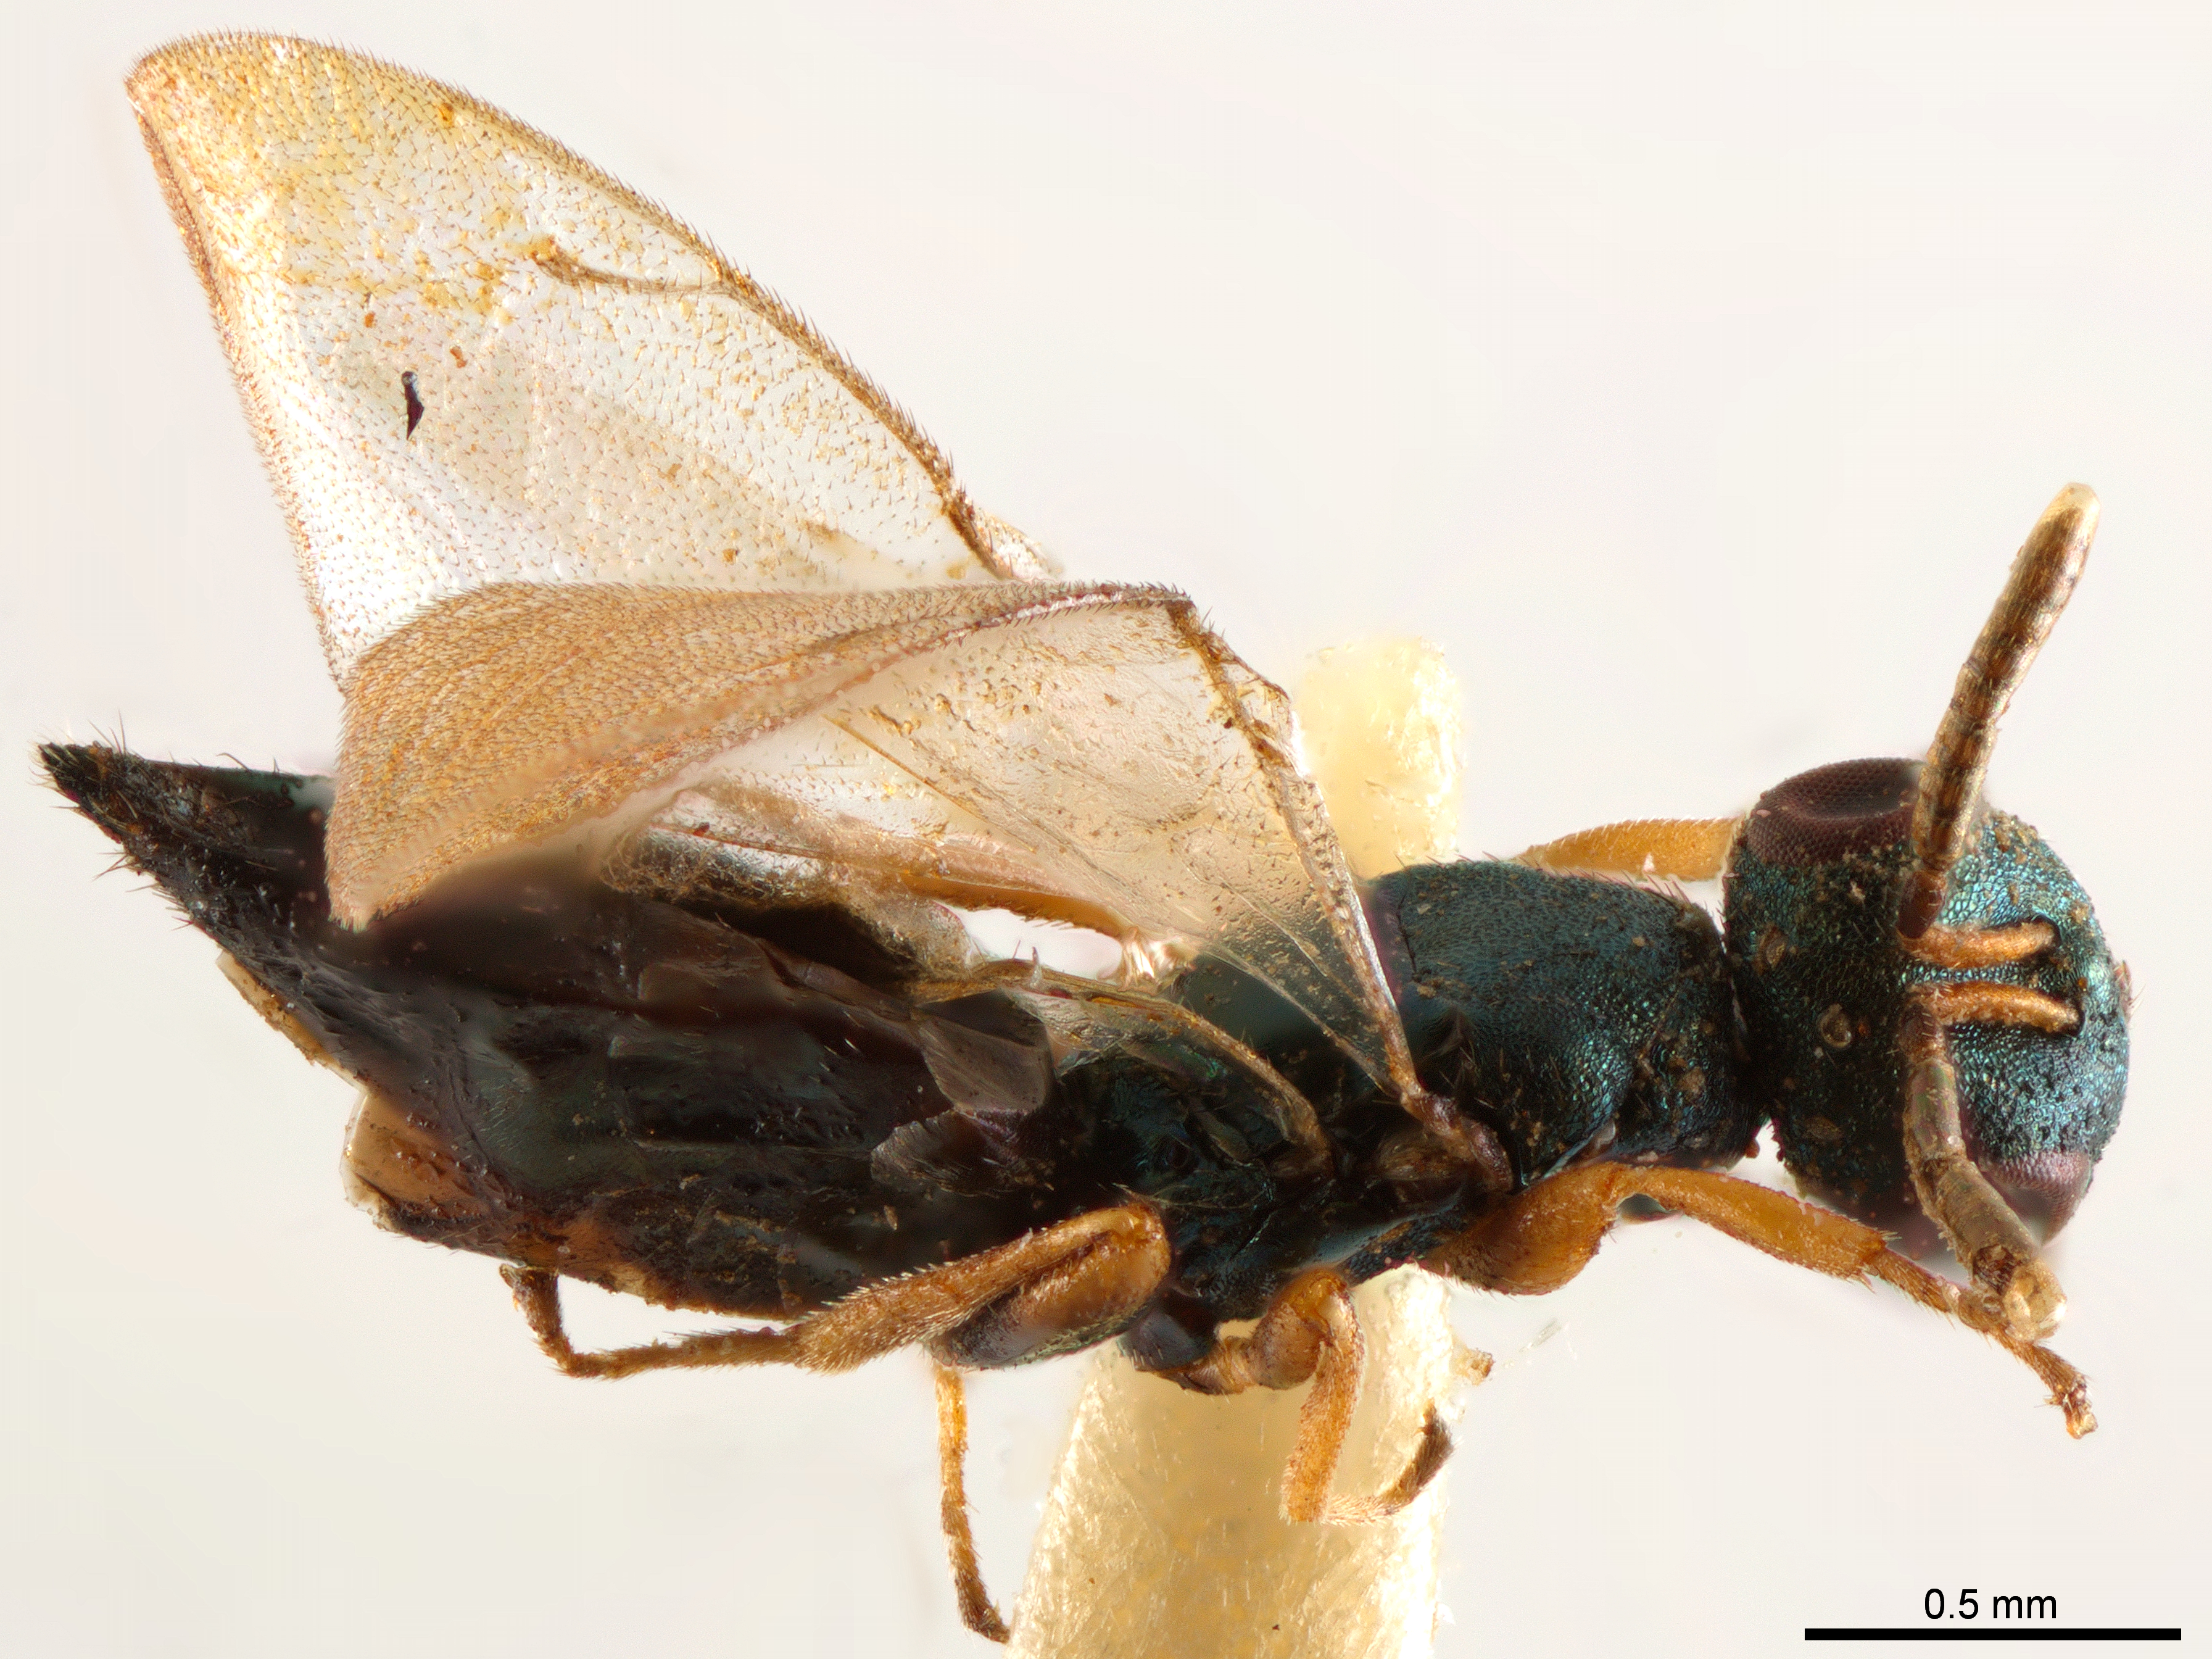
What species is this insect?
Anogmus hohenheimensis
